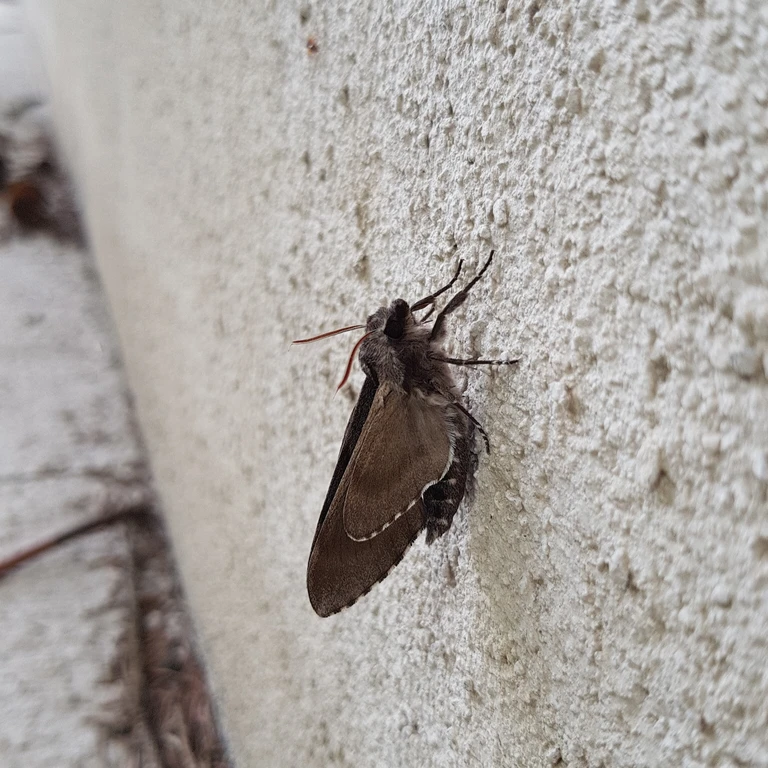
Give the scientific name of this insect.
Sphinx pinastri
